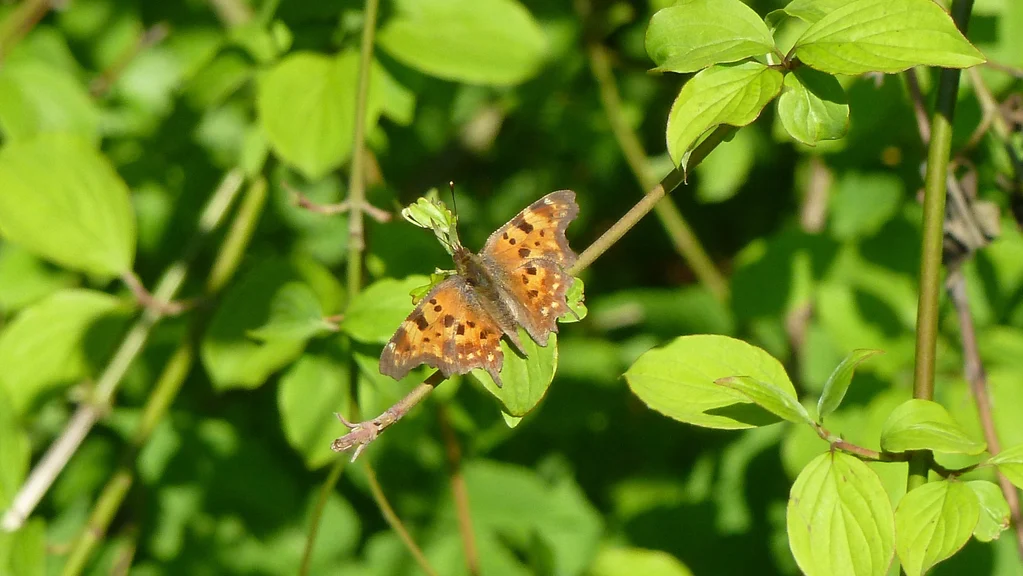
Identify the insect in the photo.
Polygonia c-album
